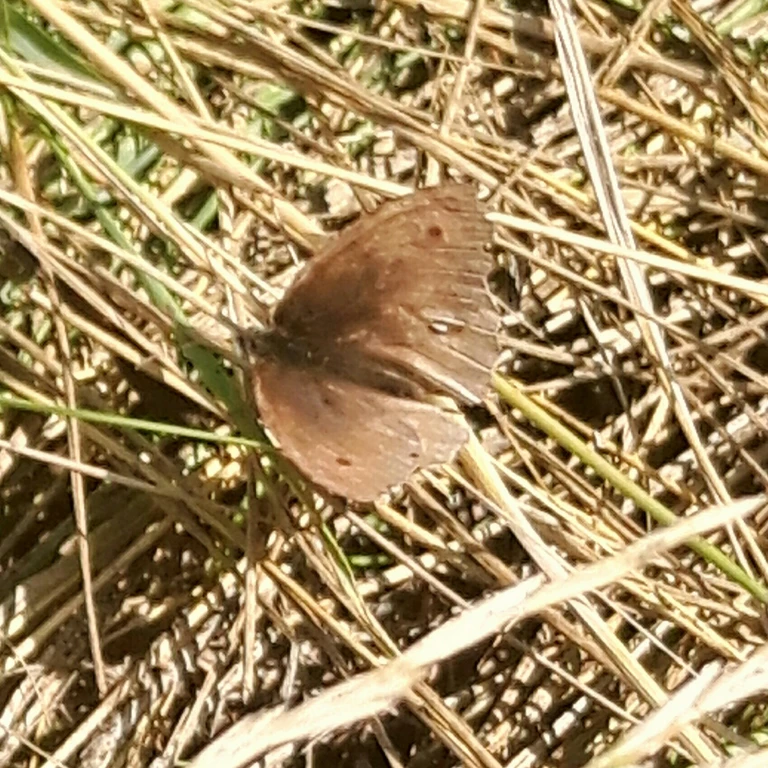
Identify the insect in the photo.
Maniola jurtina
